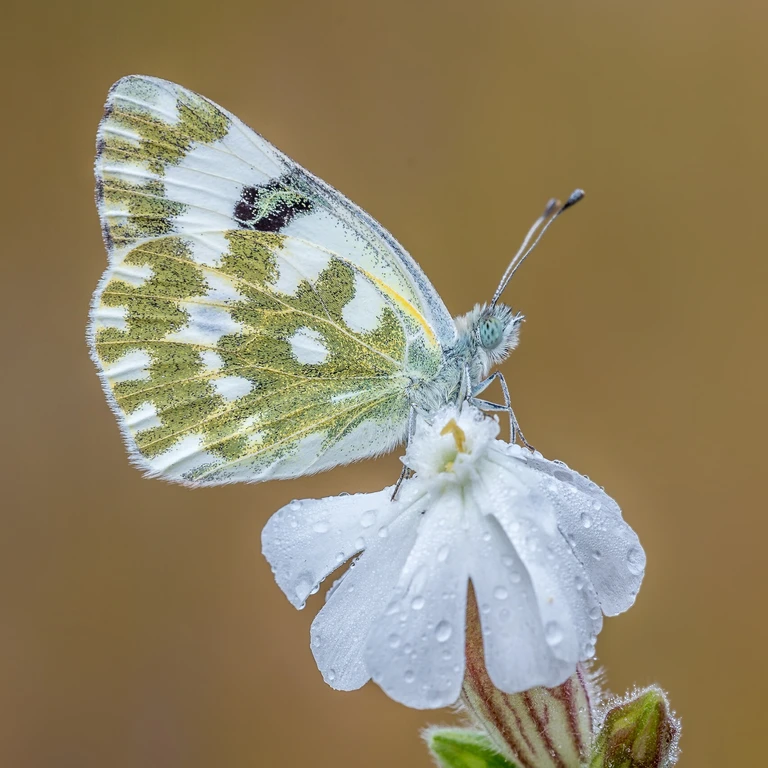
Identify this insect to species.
Pontia edusa
